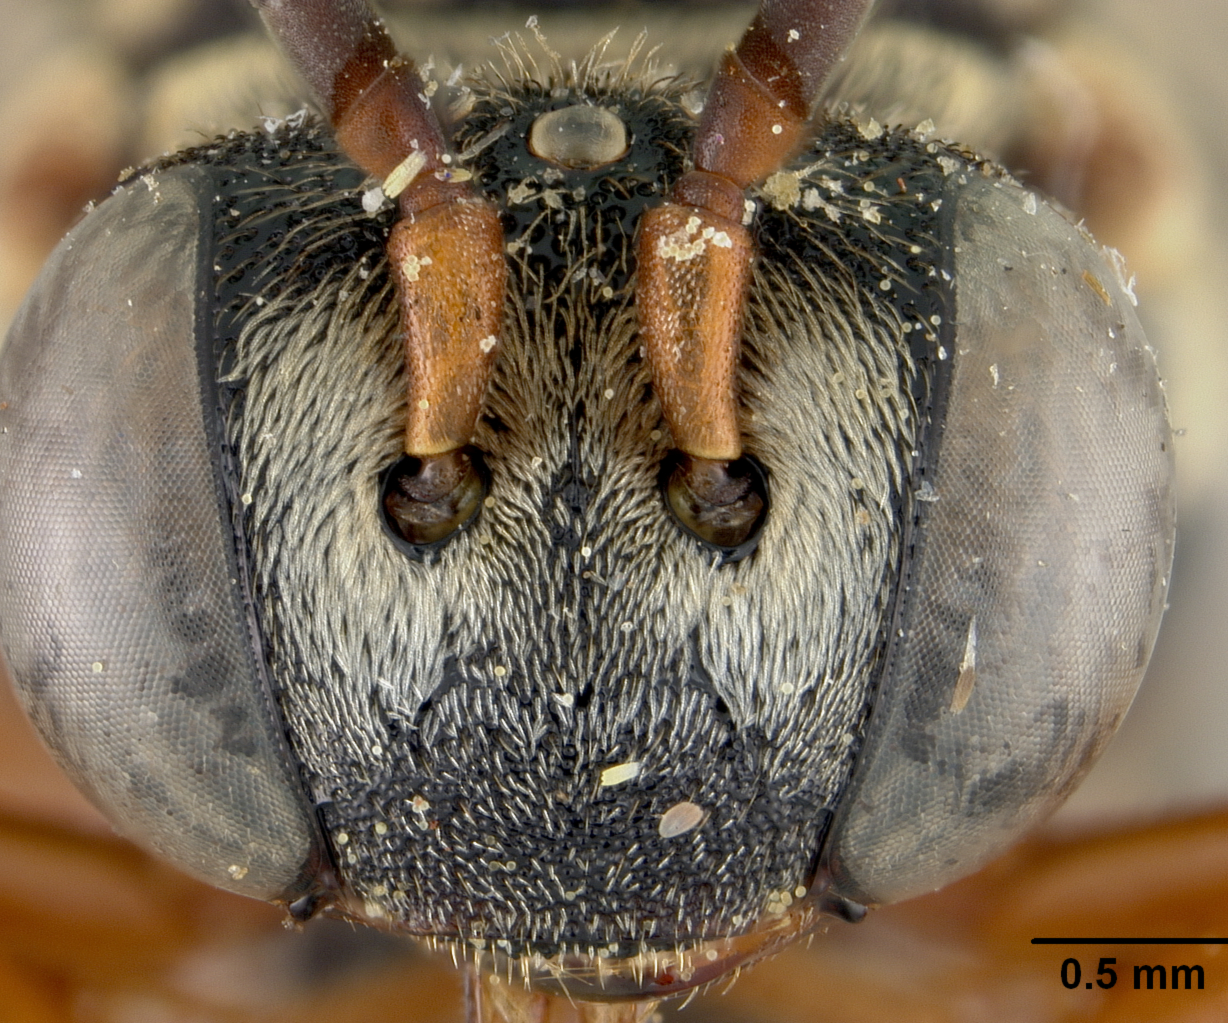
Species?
Epeolus lectiformis
